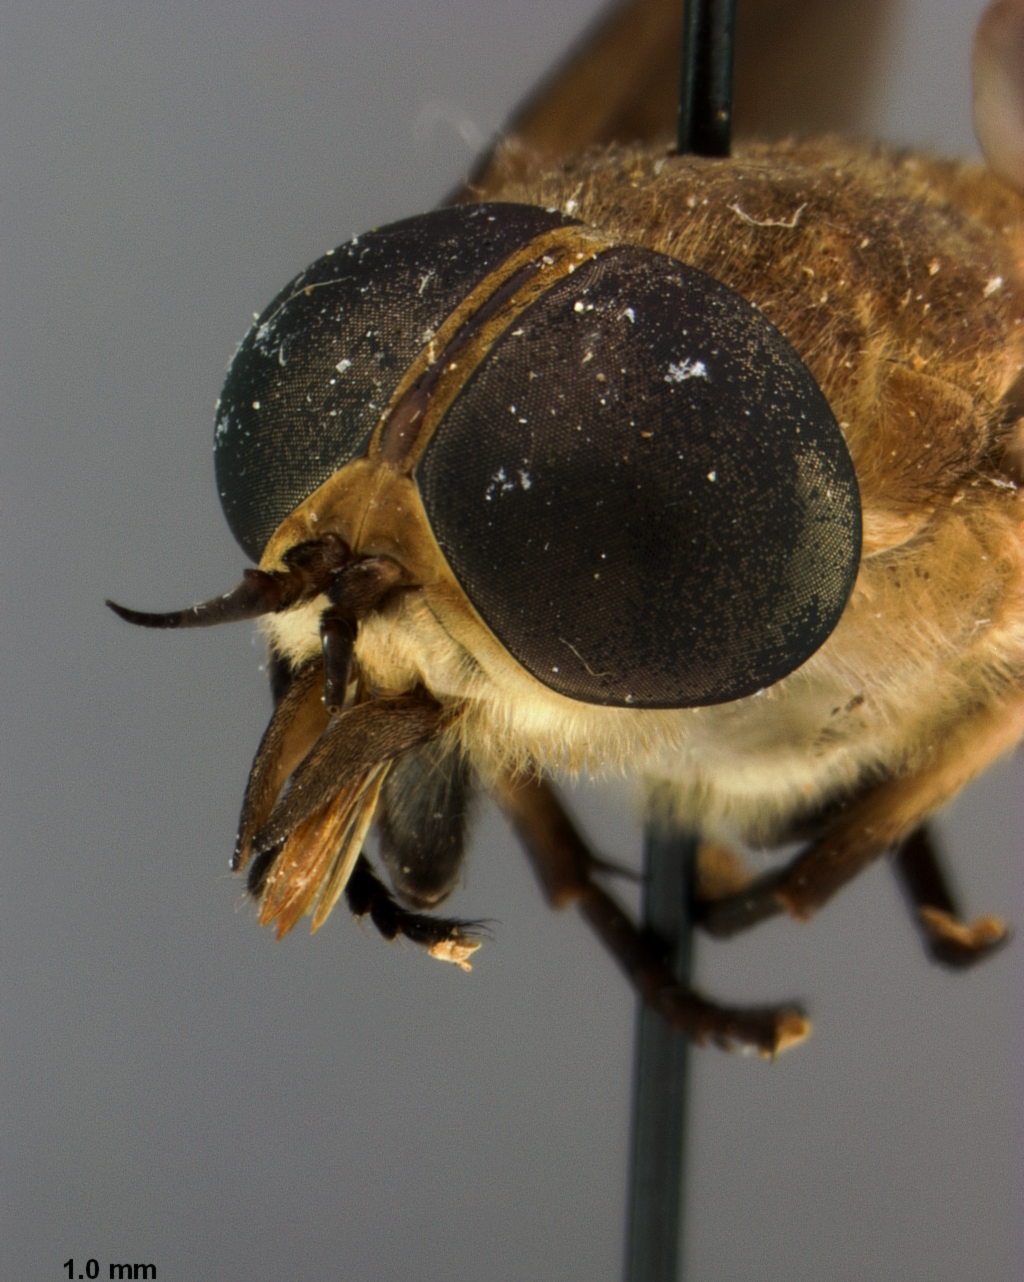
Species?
Tabanus annamensis
